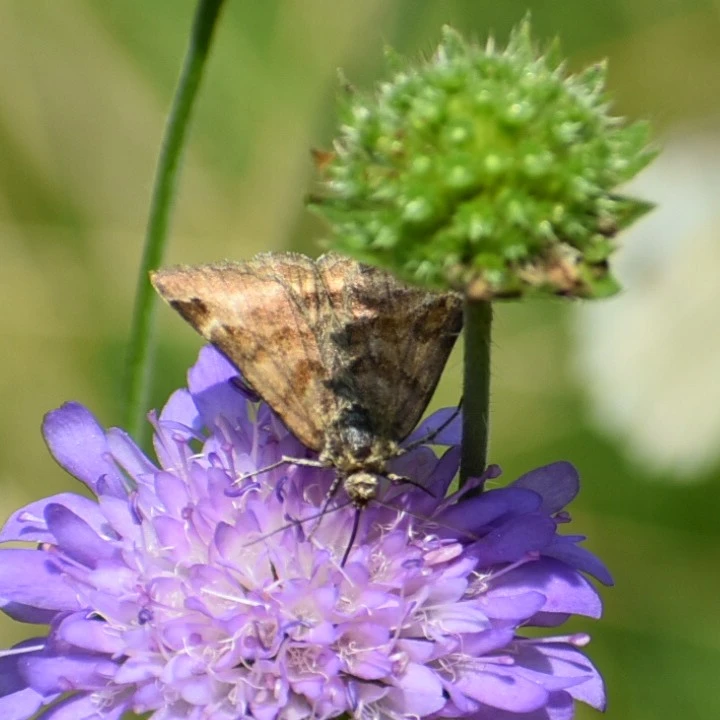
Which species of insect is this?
Euclidia glyphica
